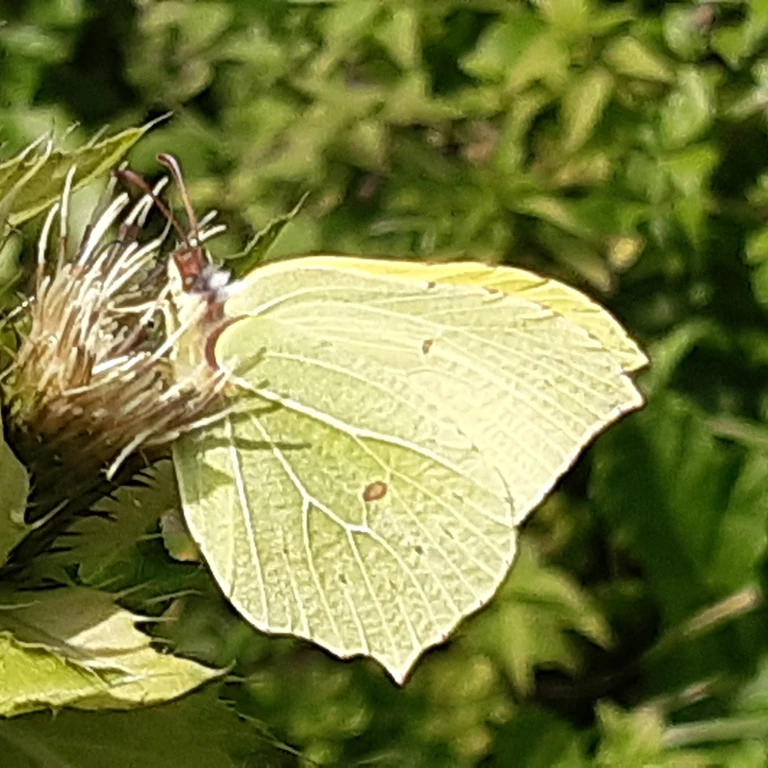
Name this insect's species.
Gonepteryx rhamni
